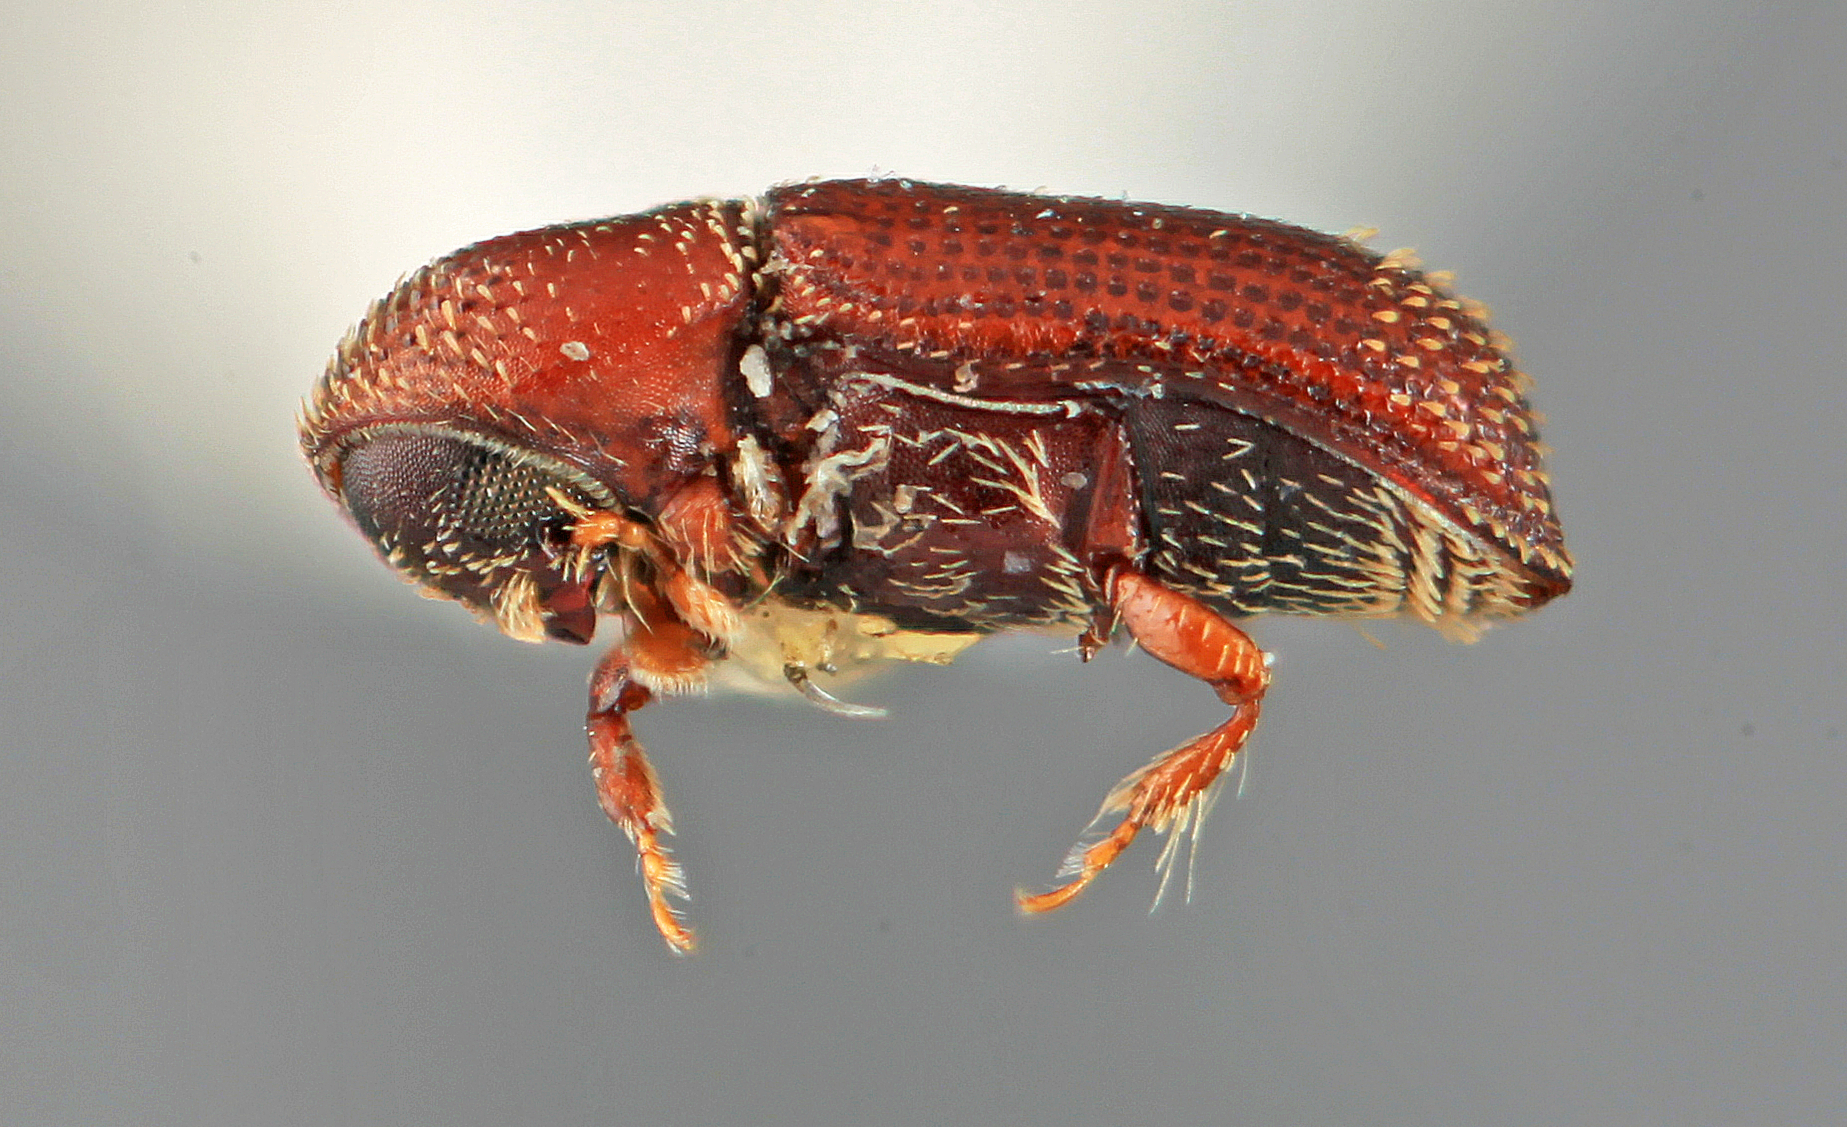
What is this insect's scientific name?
Micracis scitula (also Micracisella scitula)
